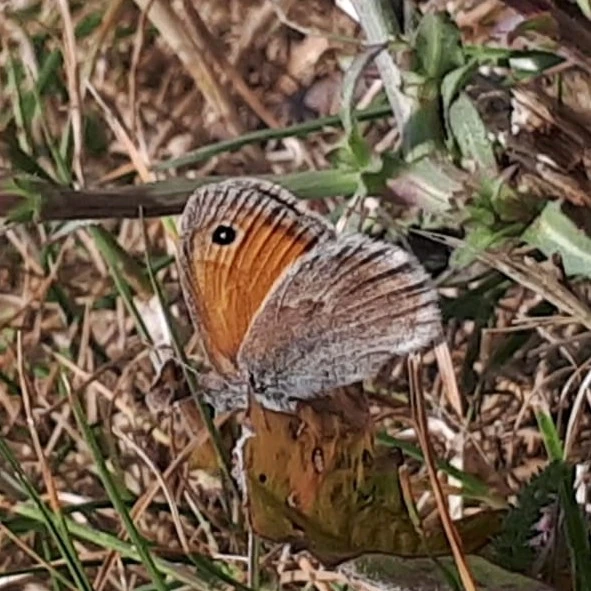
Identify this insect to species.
Coenonympha pamphilus
